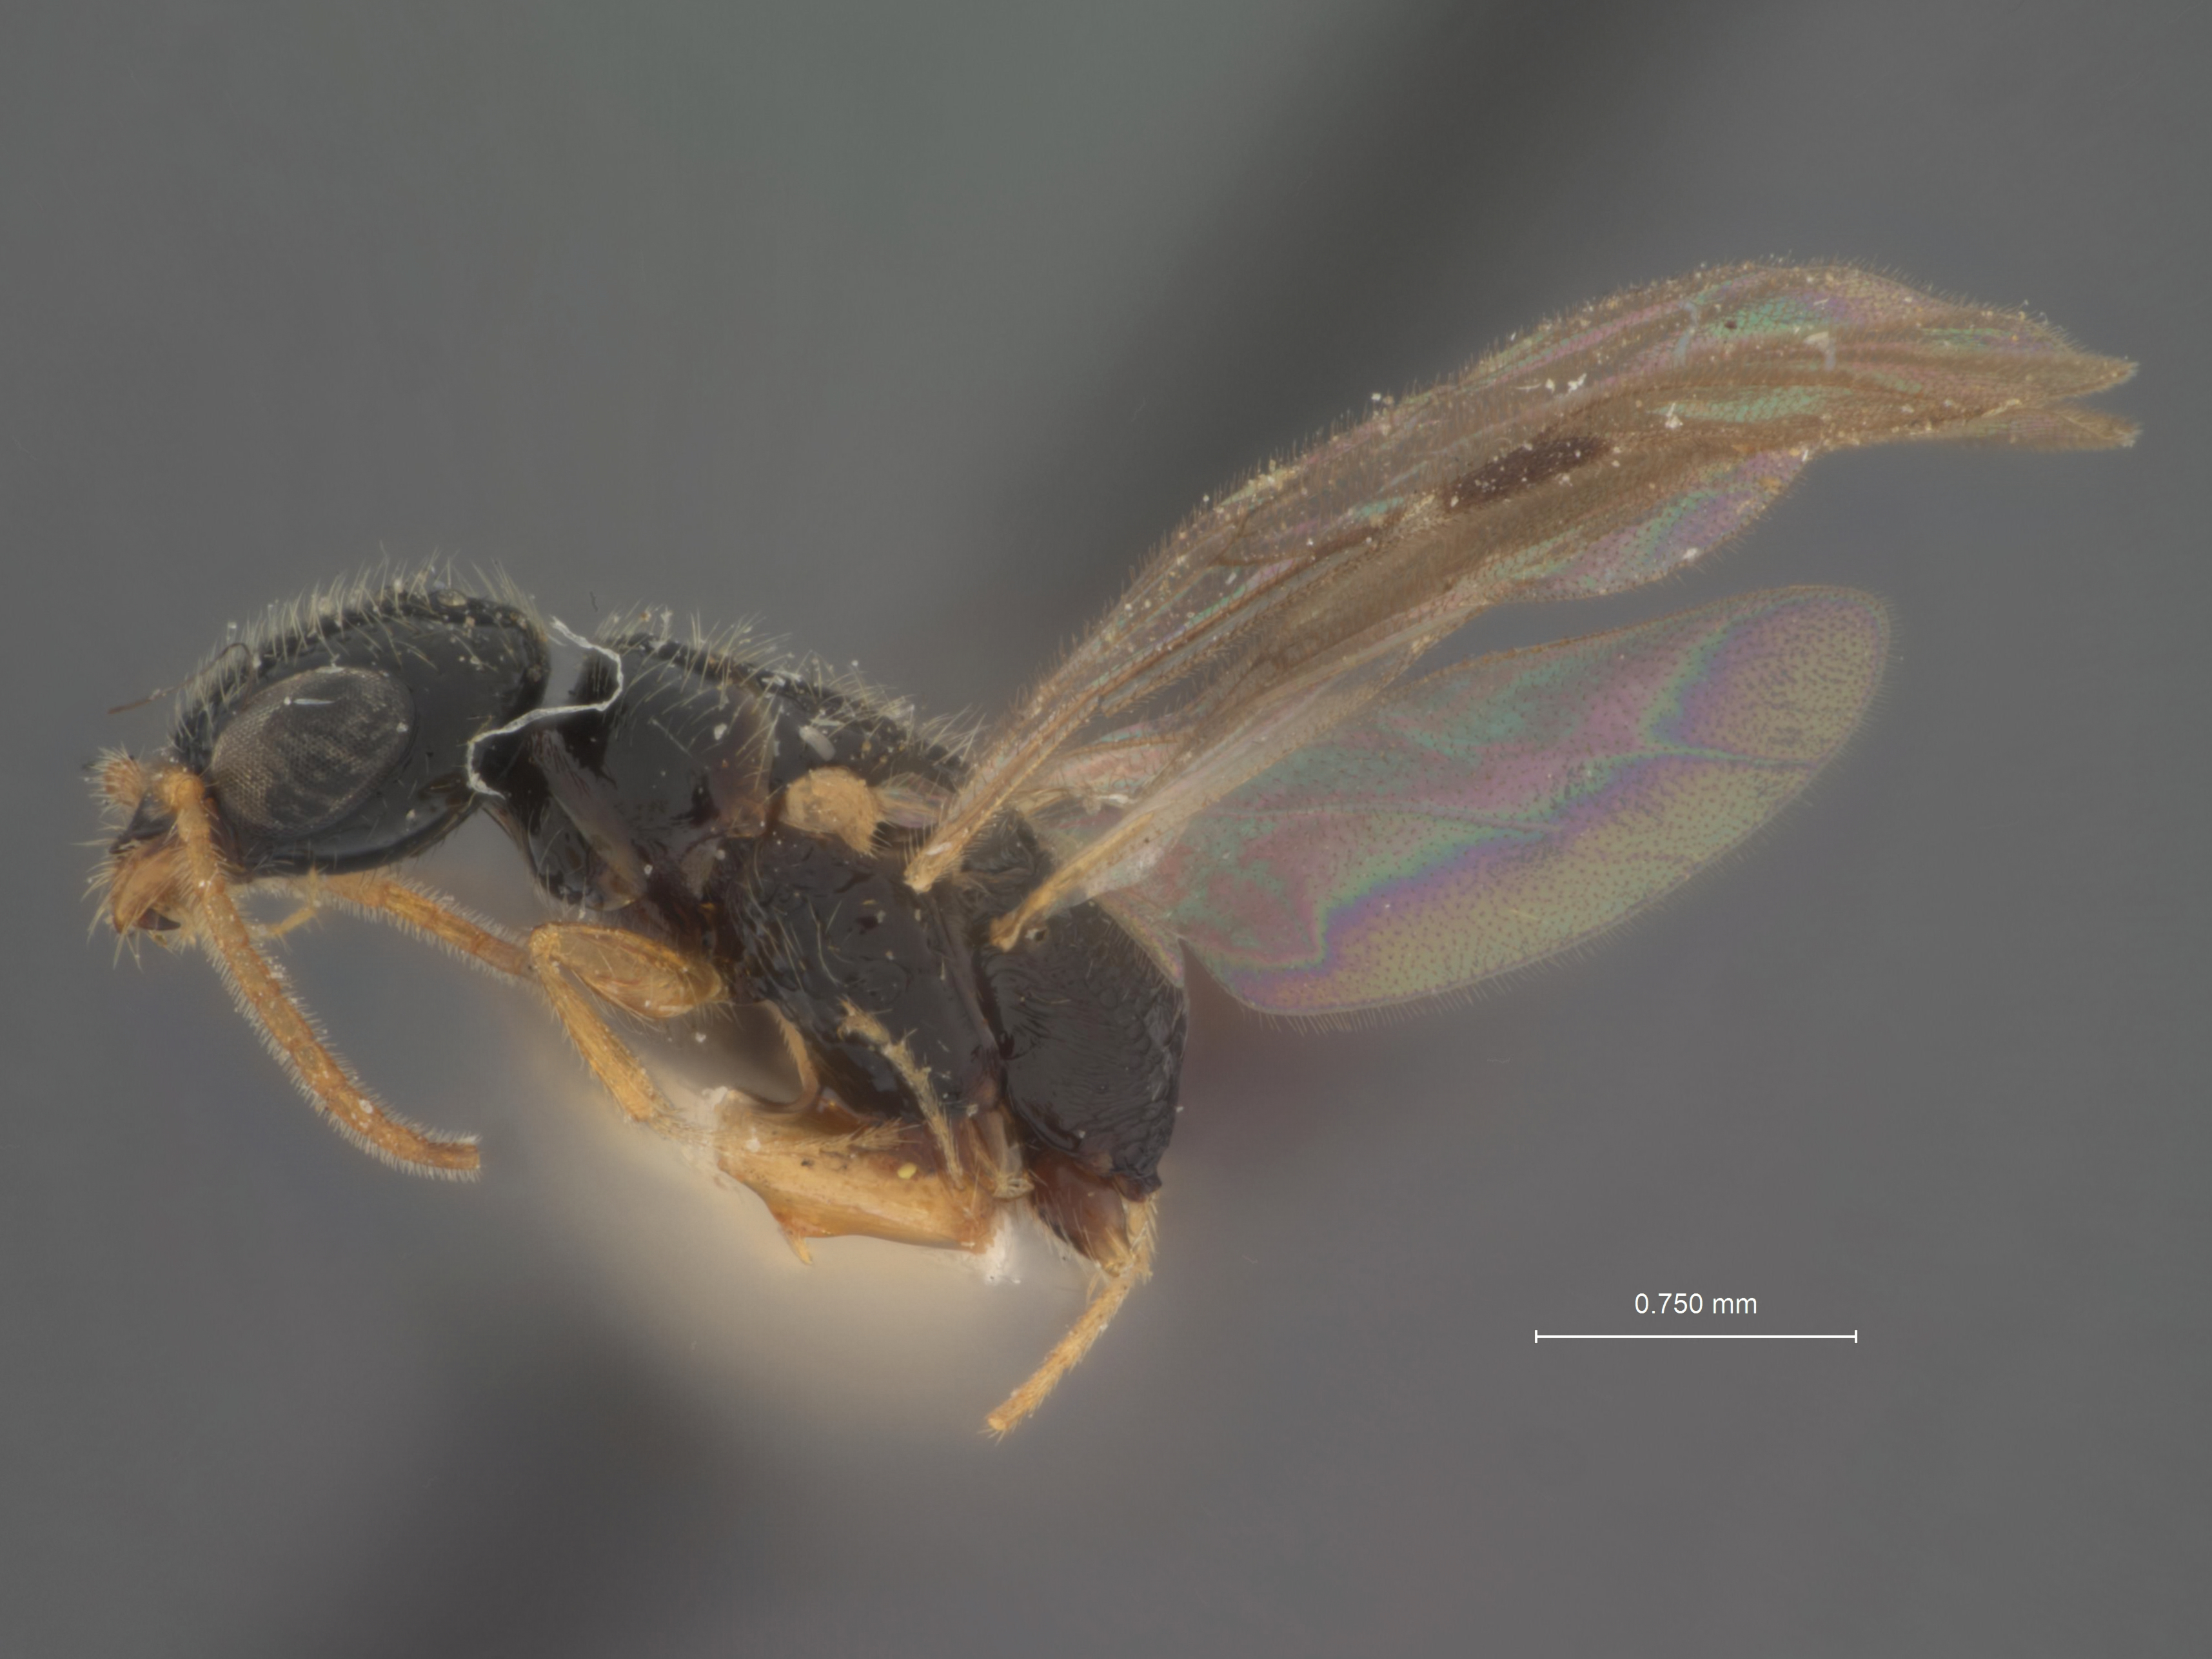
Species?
Misepyris flavipes
